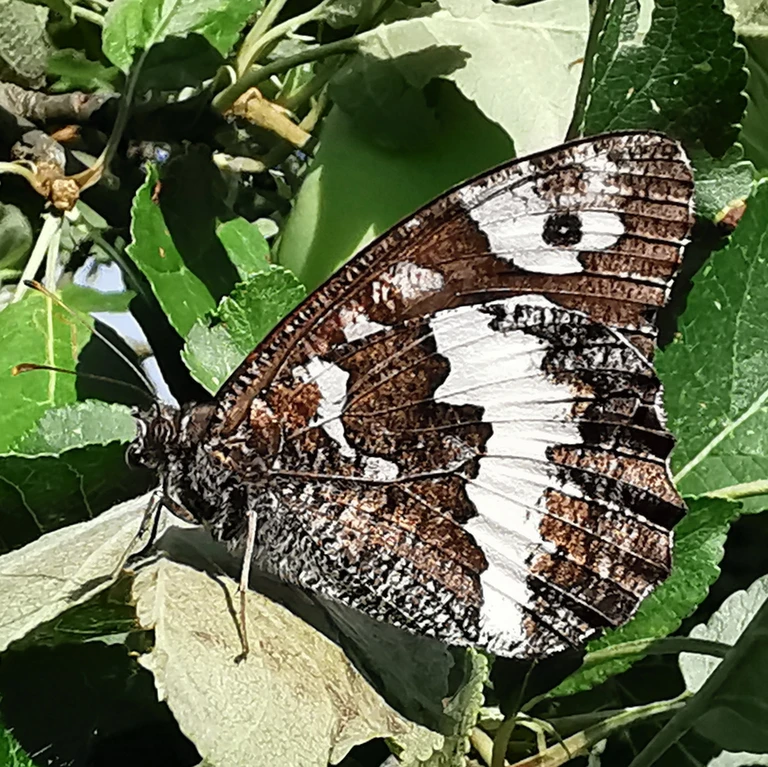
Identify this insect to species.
Brintesia circe
